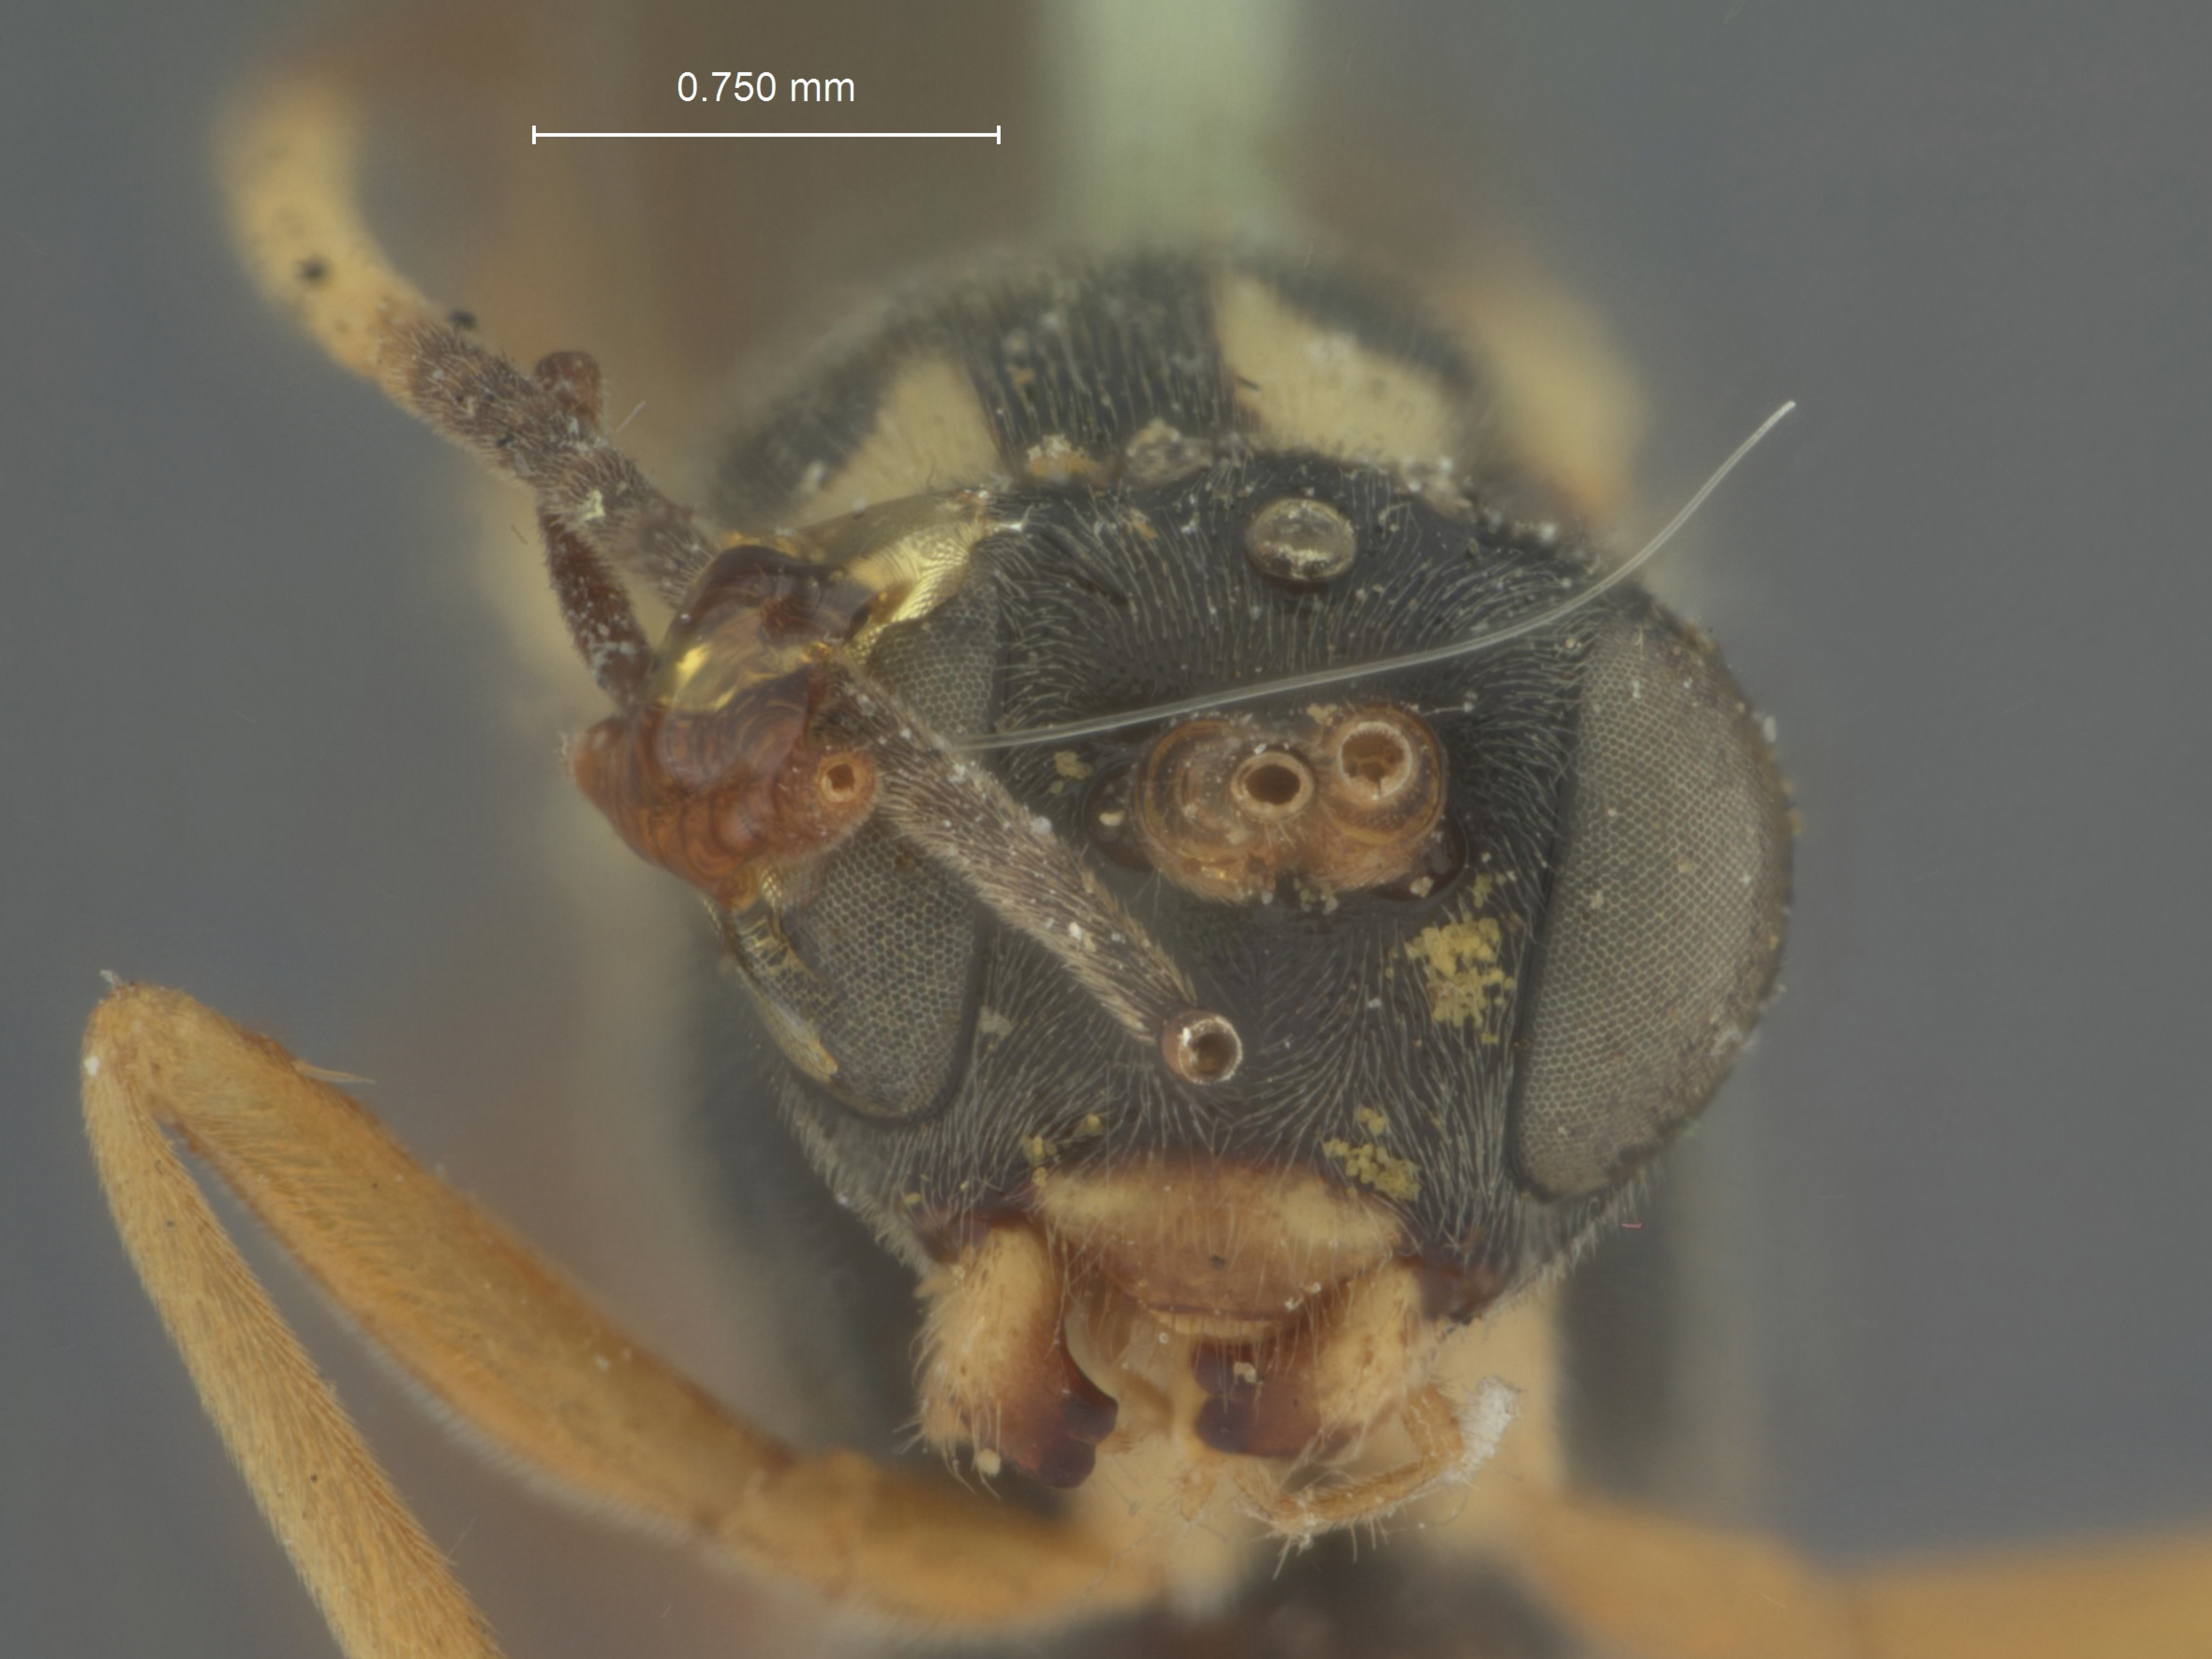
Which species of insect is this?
Exetastes bioculatus
